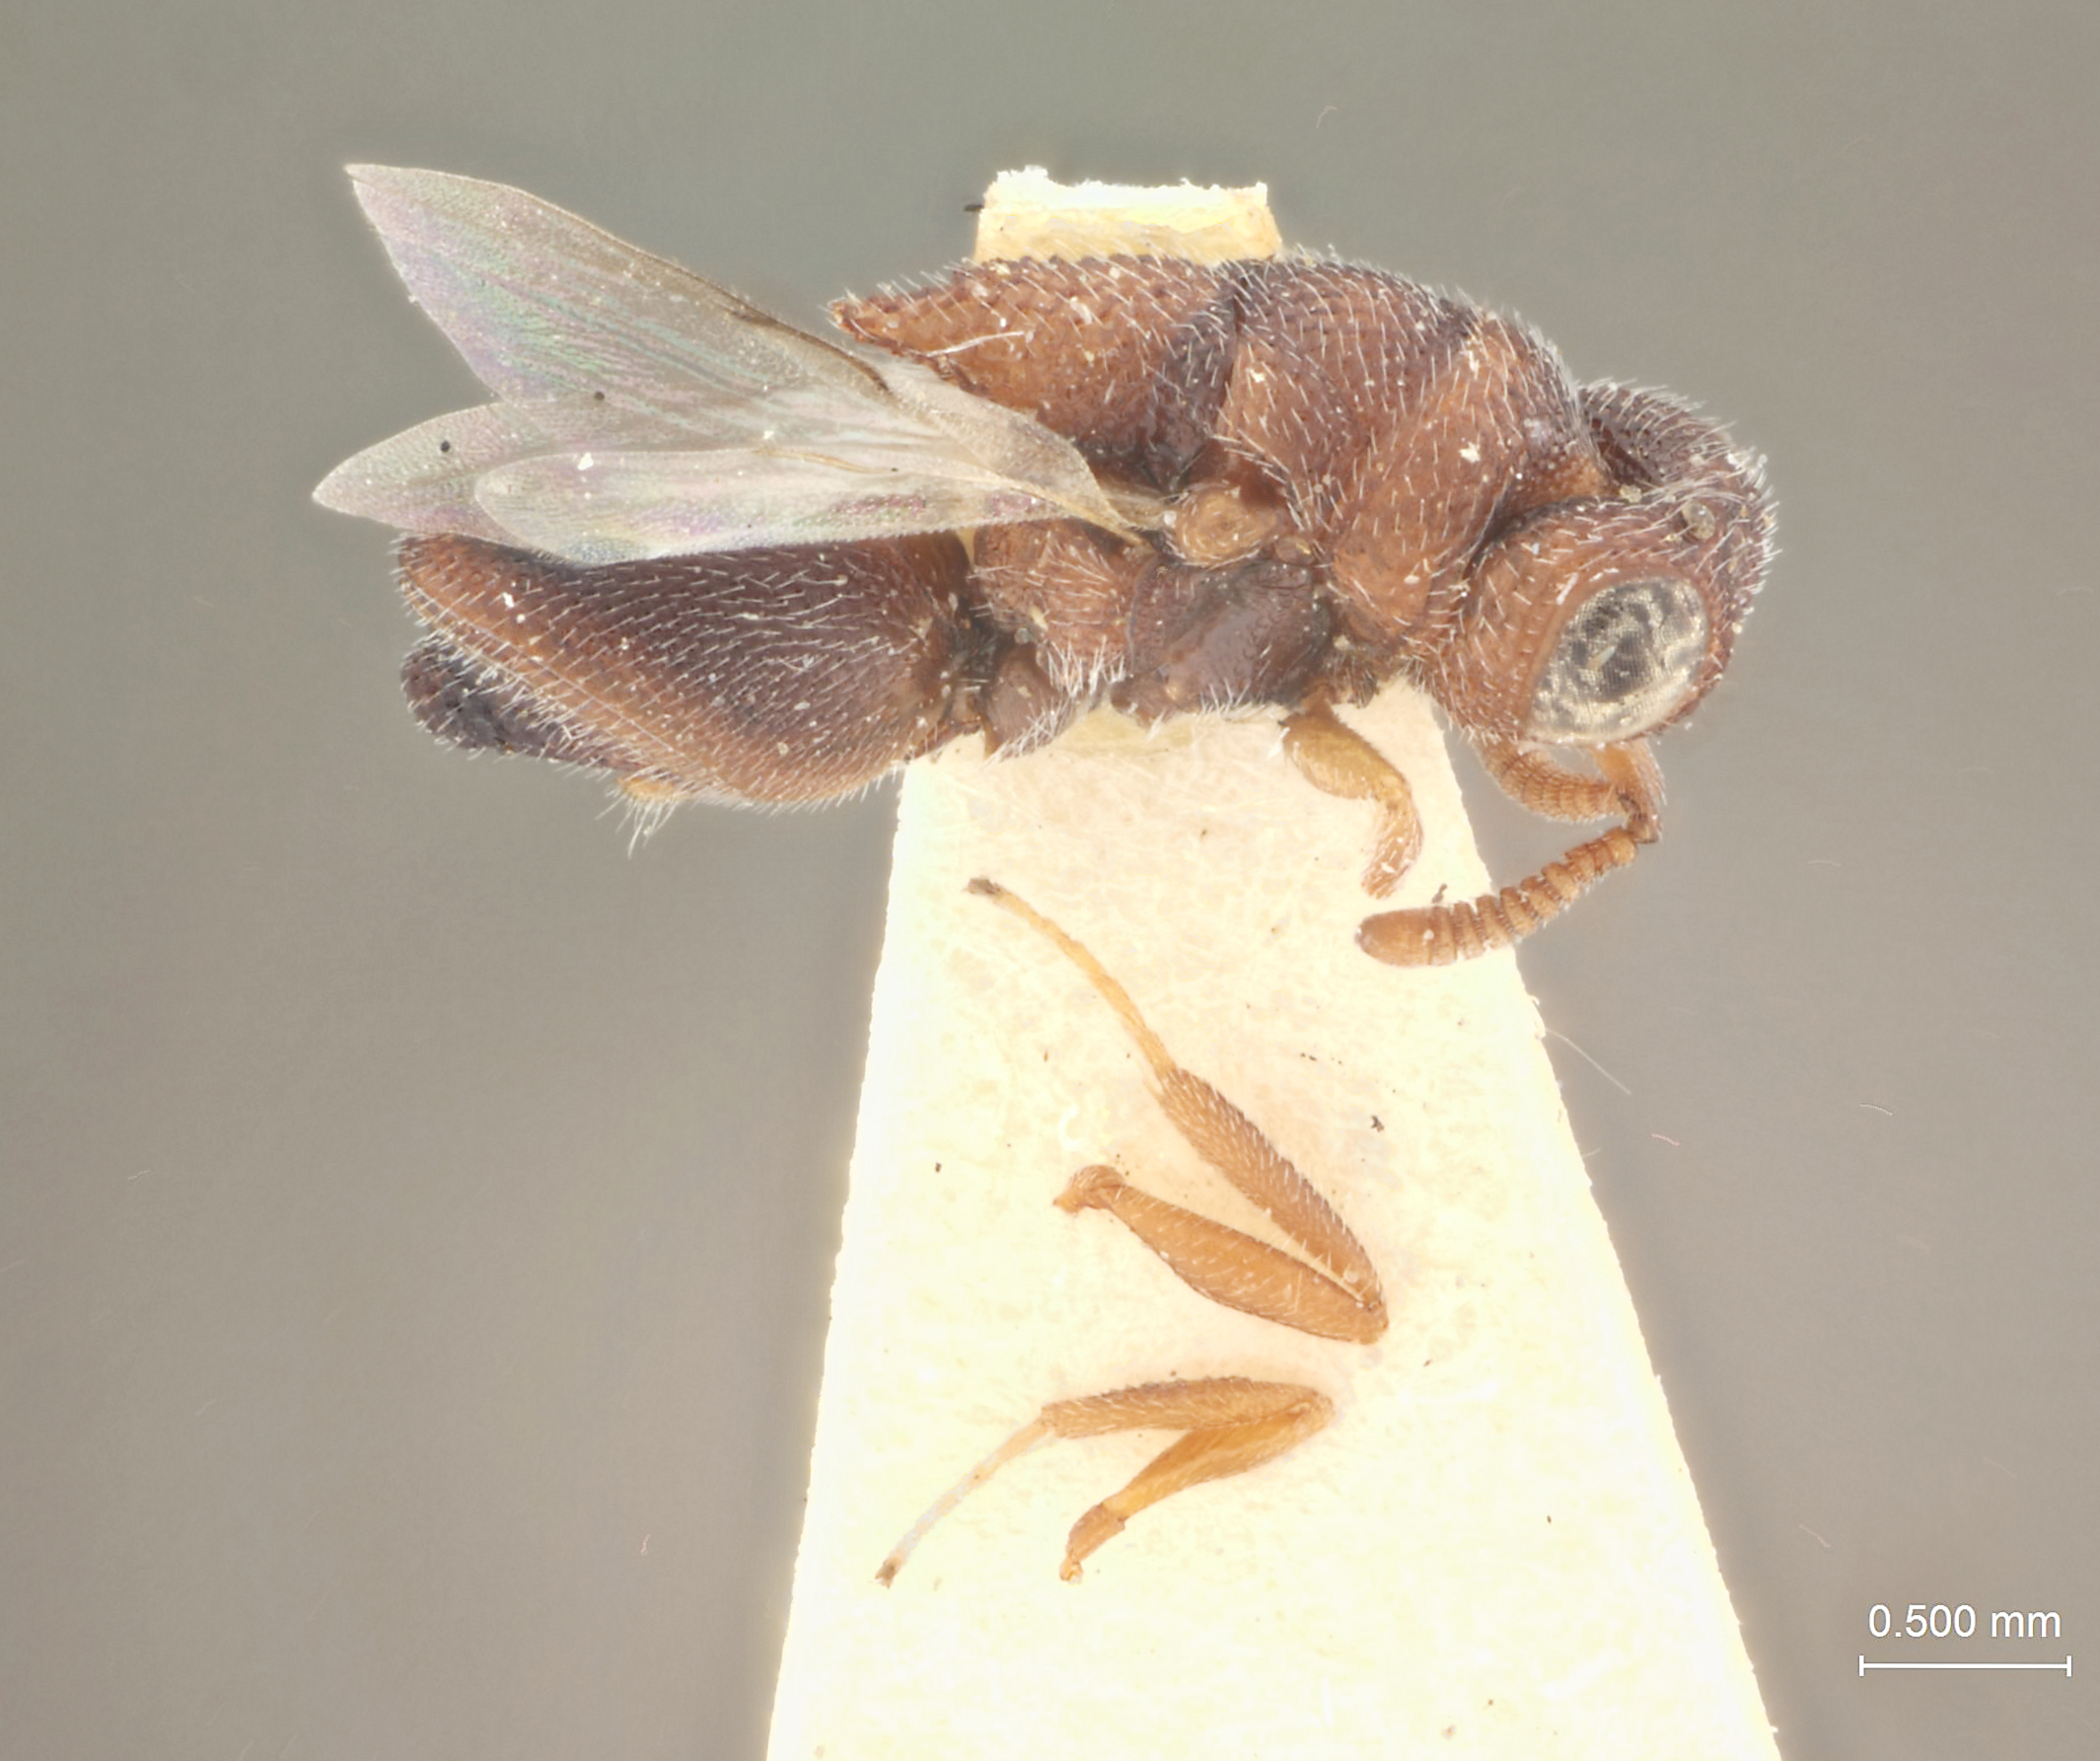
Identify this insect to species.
Heimbra pallida
